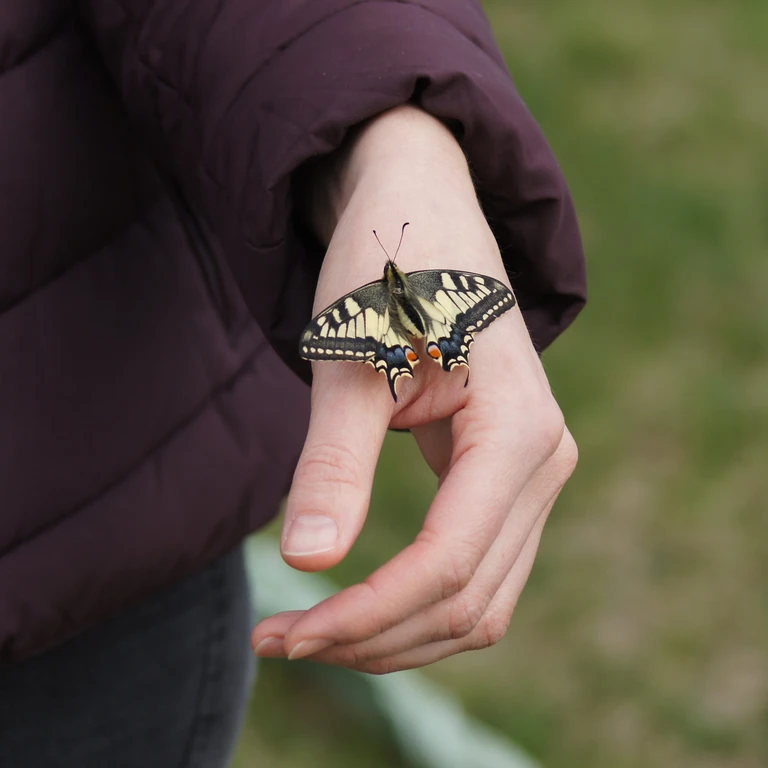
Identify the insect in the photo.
Papilio machaon
